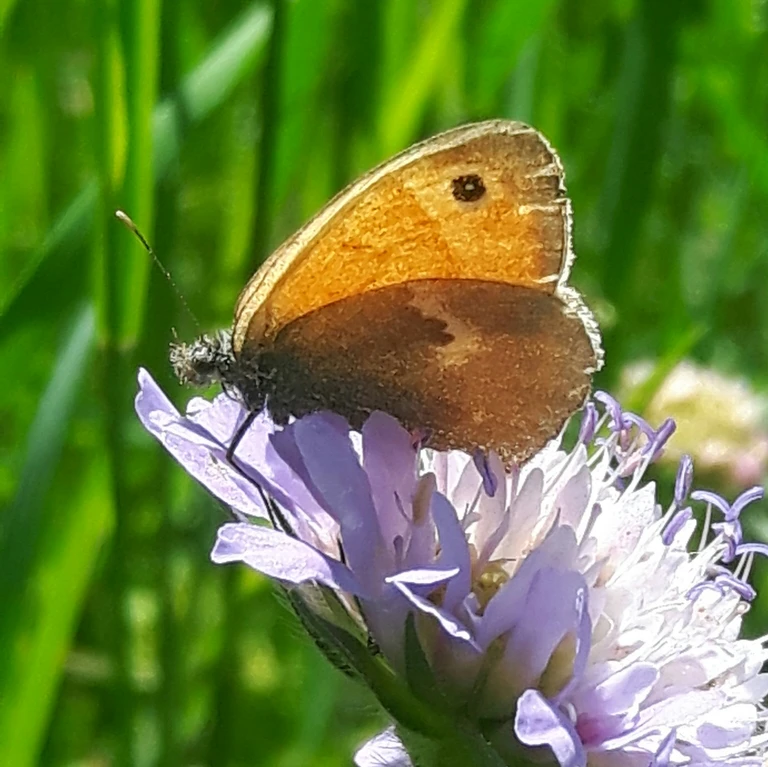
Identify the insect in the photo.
Coenonympha pamphilus
